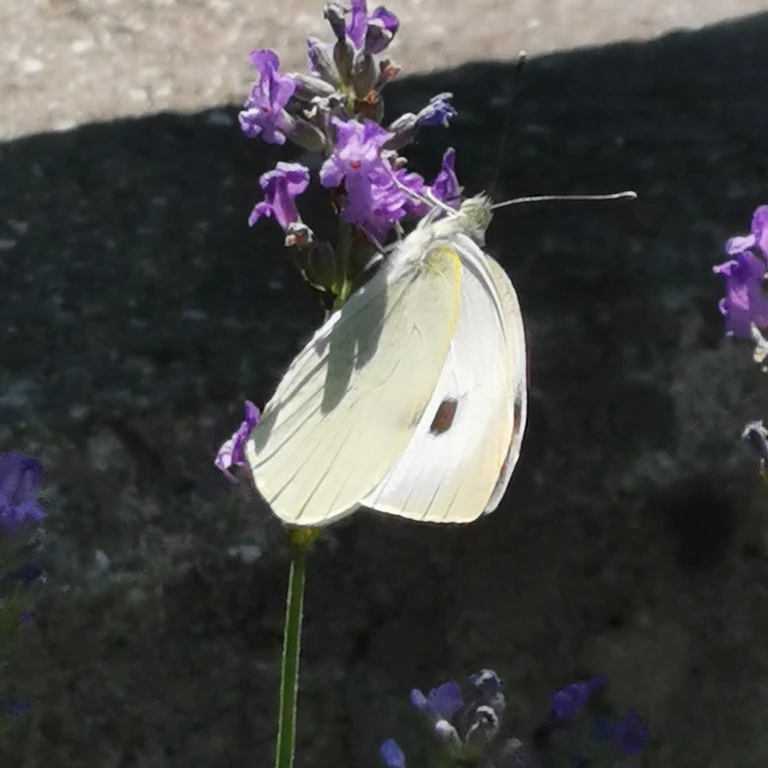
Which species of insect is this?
Pieris brassicae
